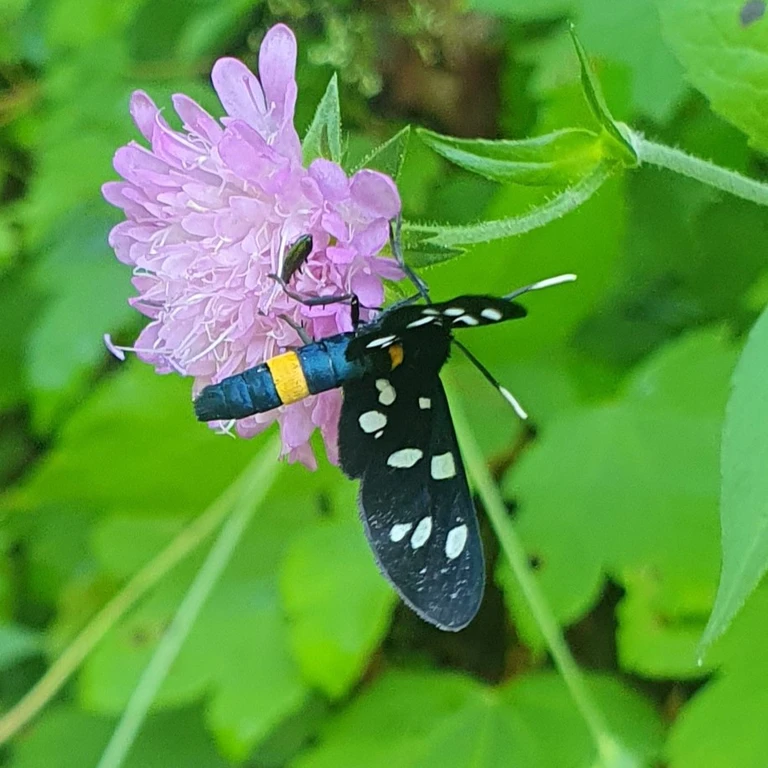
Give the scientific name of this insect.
Amata phegea
